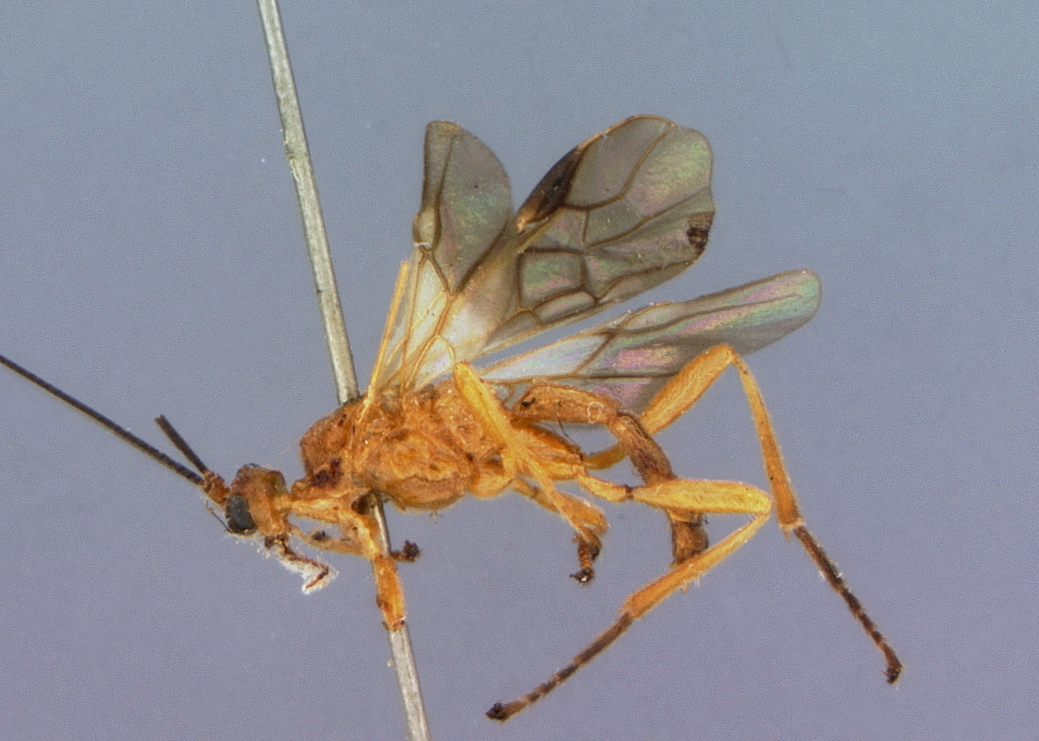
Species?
Paragyroneuron bicolor
